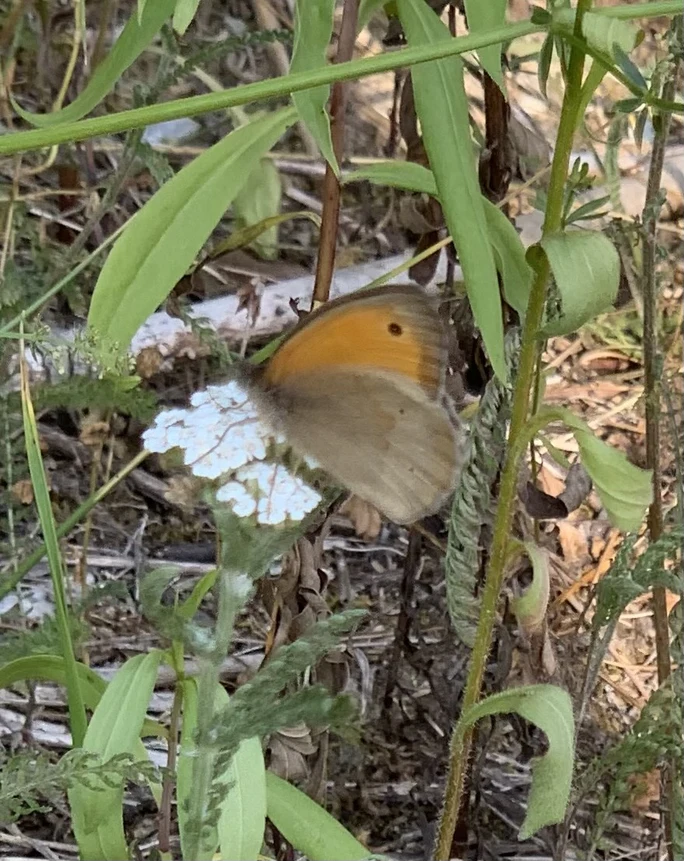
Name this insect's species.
Maniola jurtina
